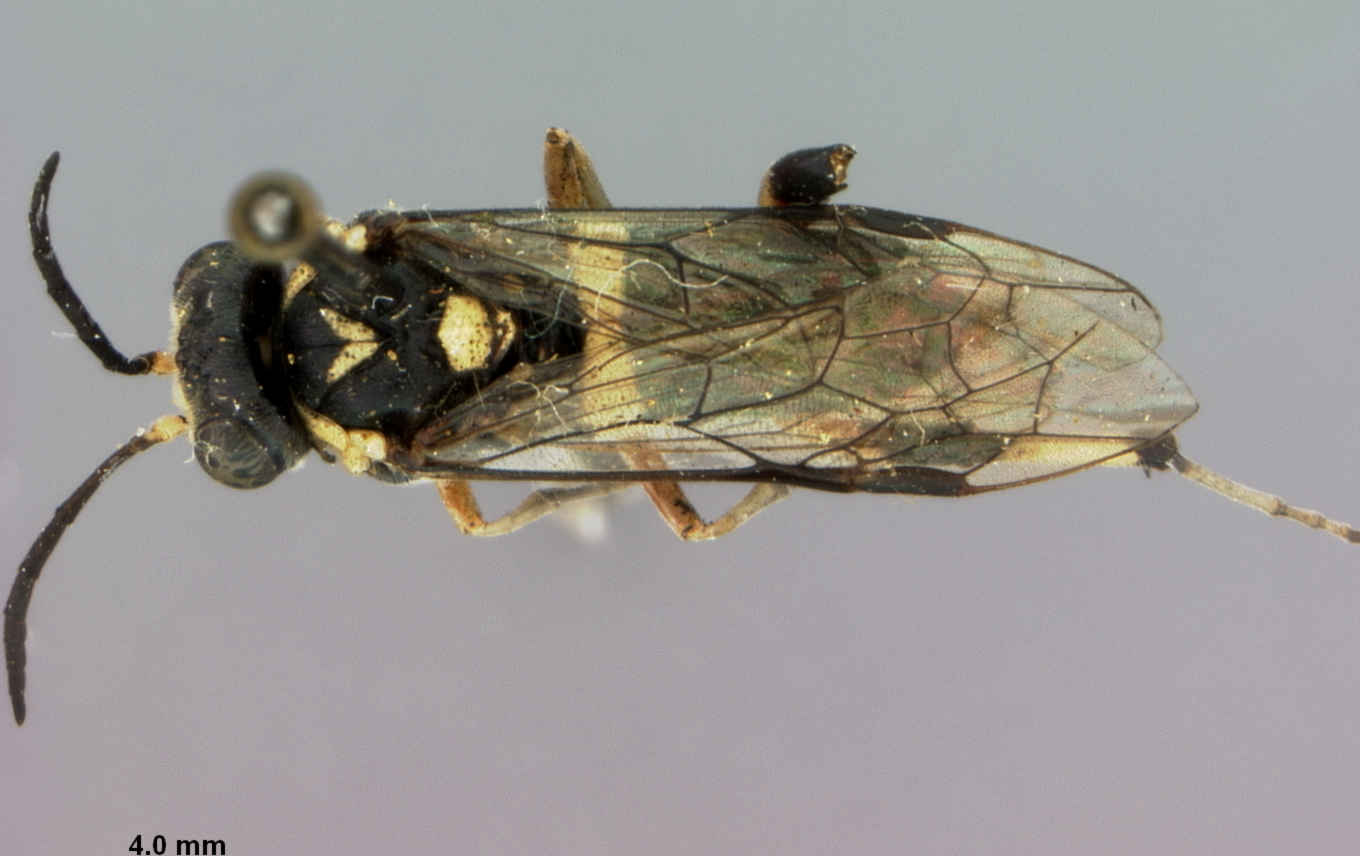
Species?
Macrophya nigristigma
